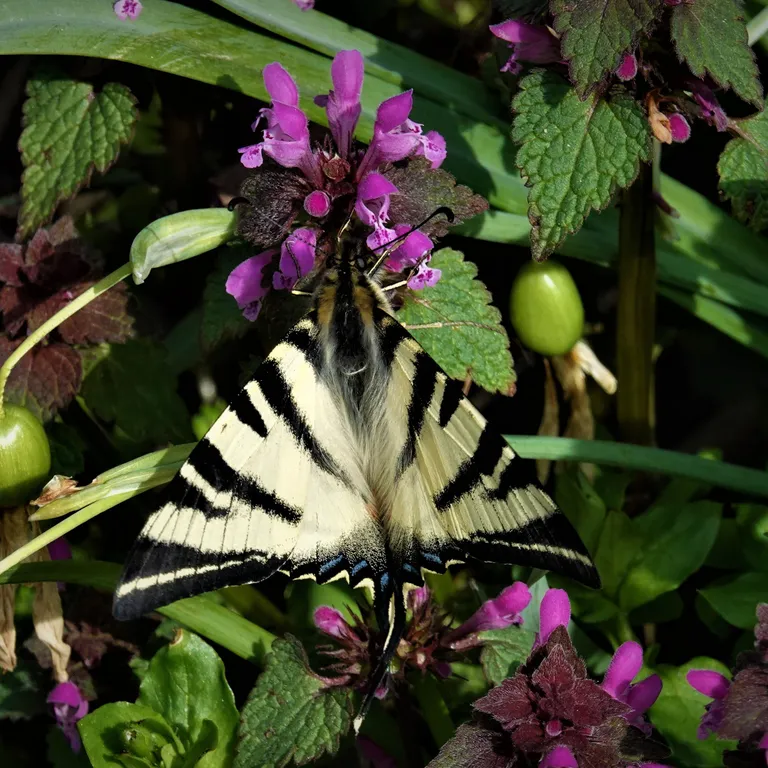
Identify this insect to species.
Iphiclides podalirius
